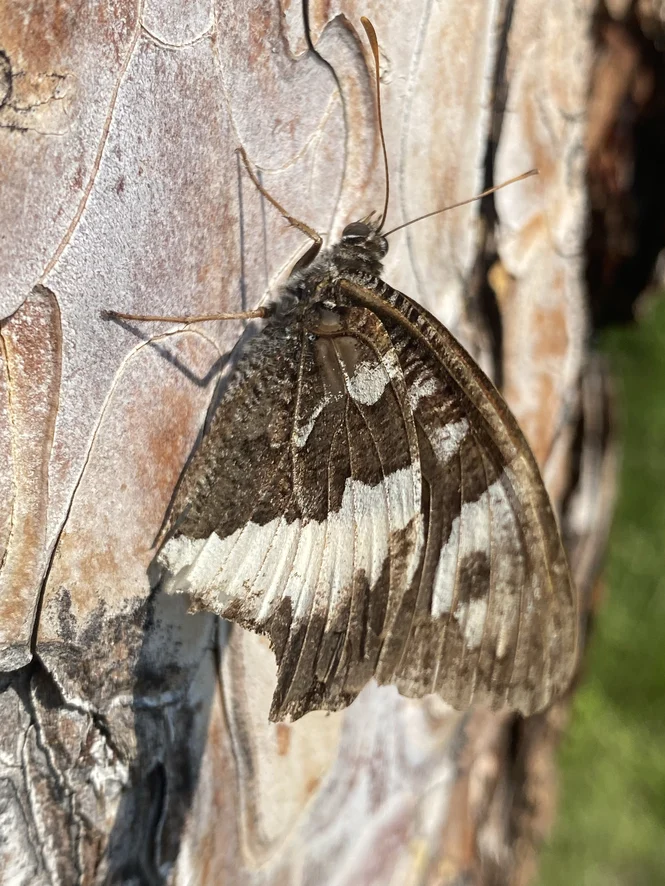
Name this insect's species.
Brintesia circe
